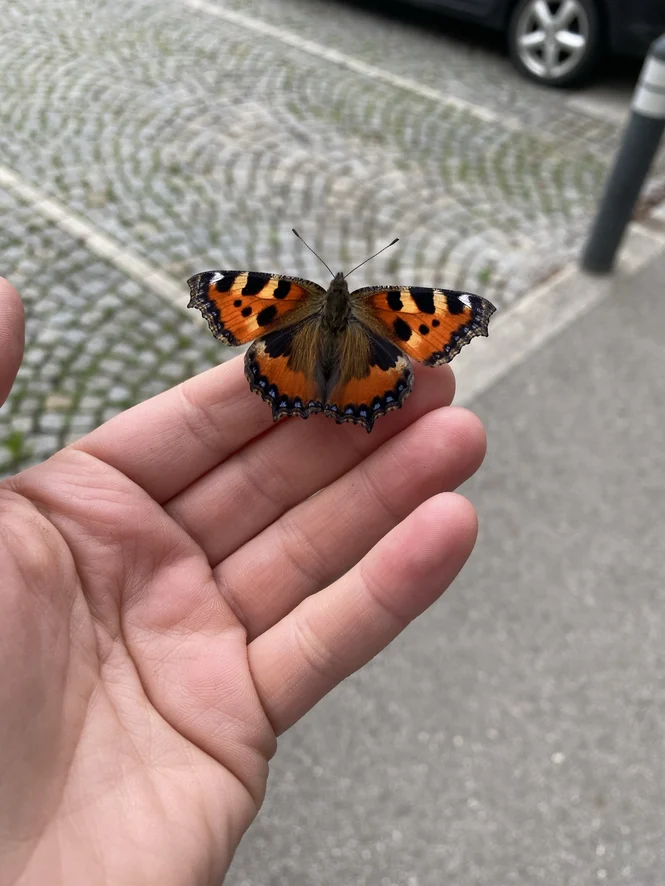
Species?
Aglais urticae
